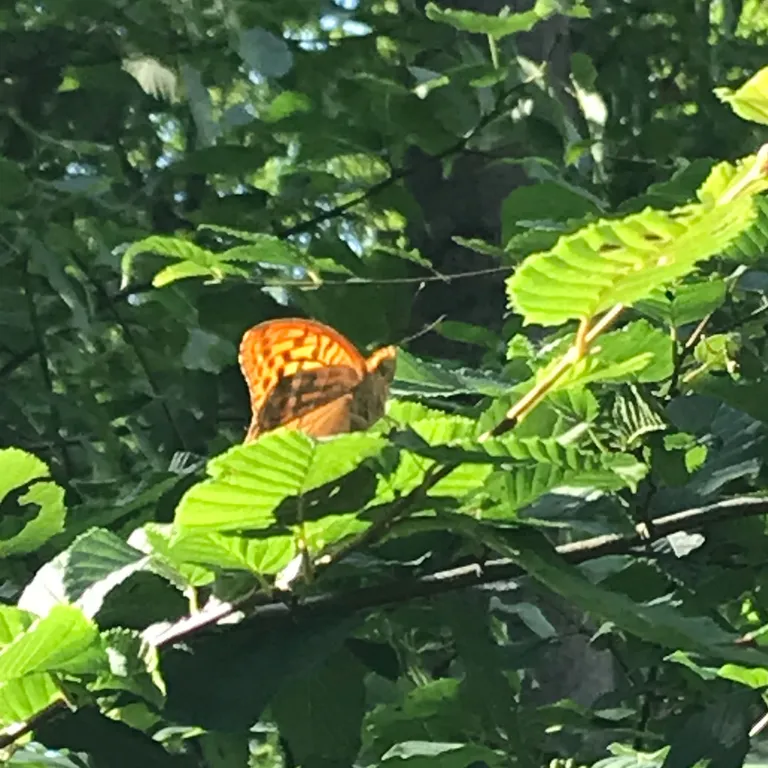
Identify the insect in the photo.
Argynnis paphia
